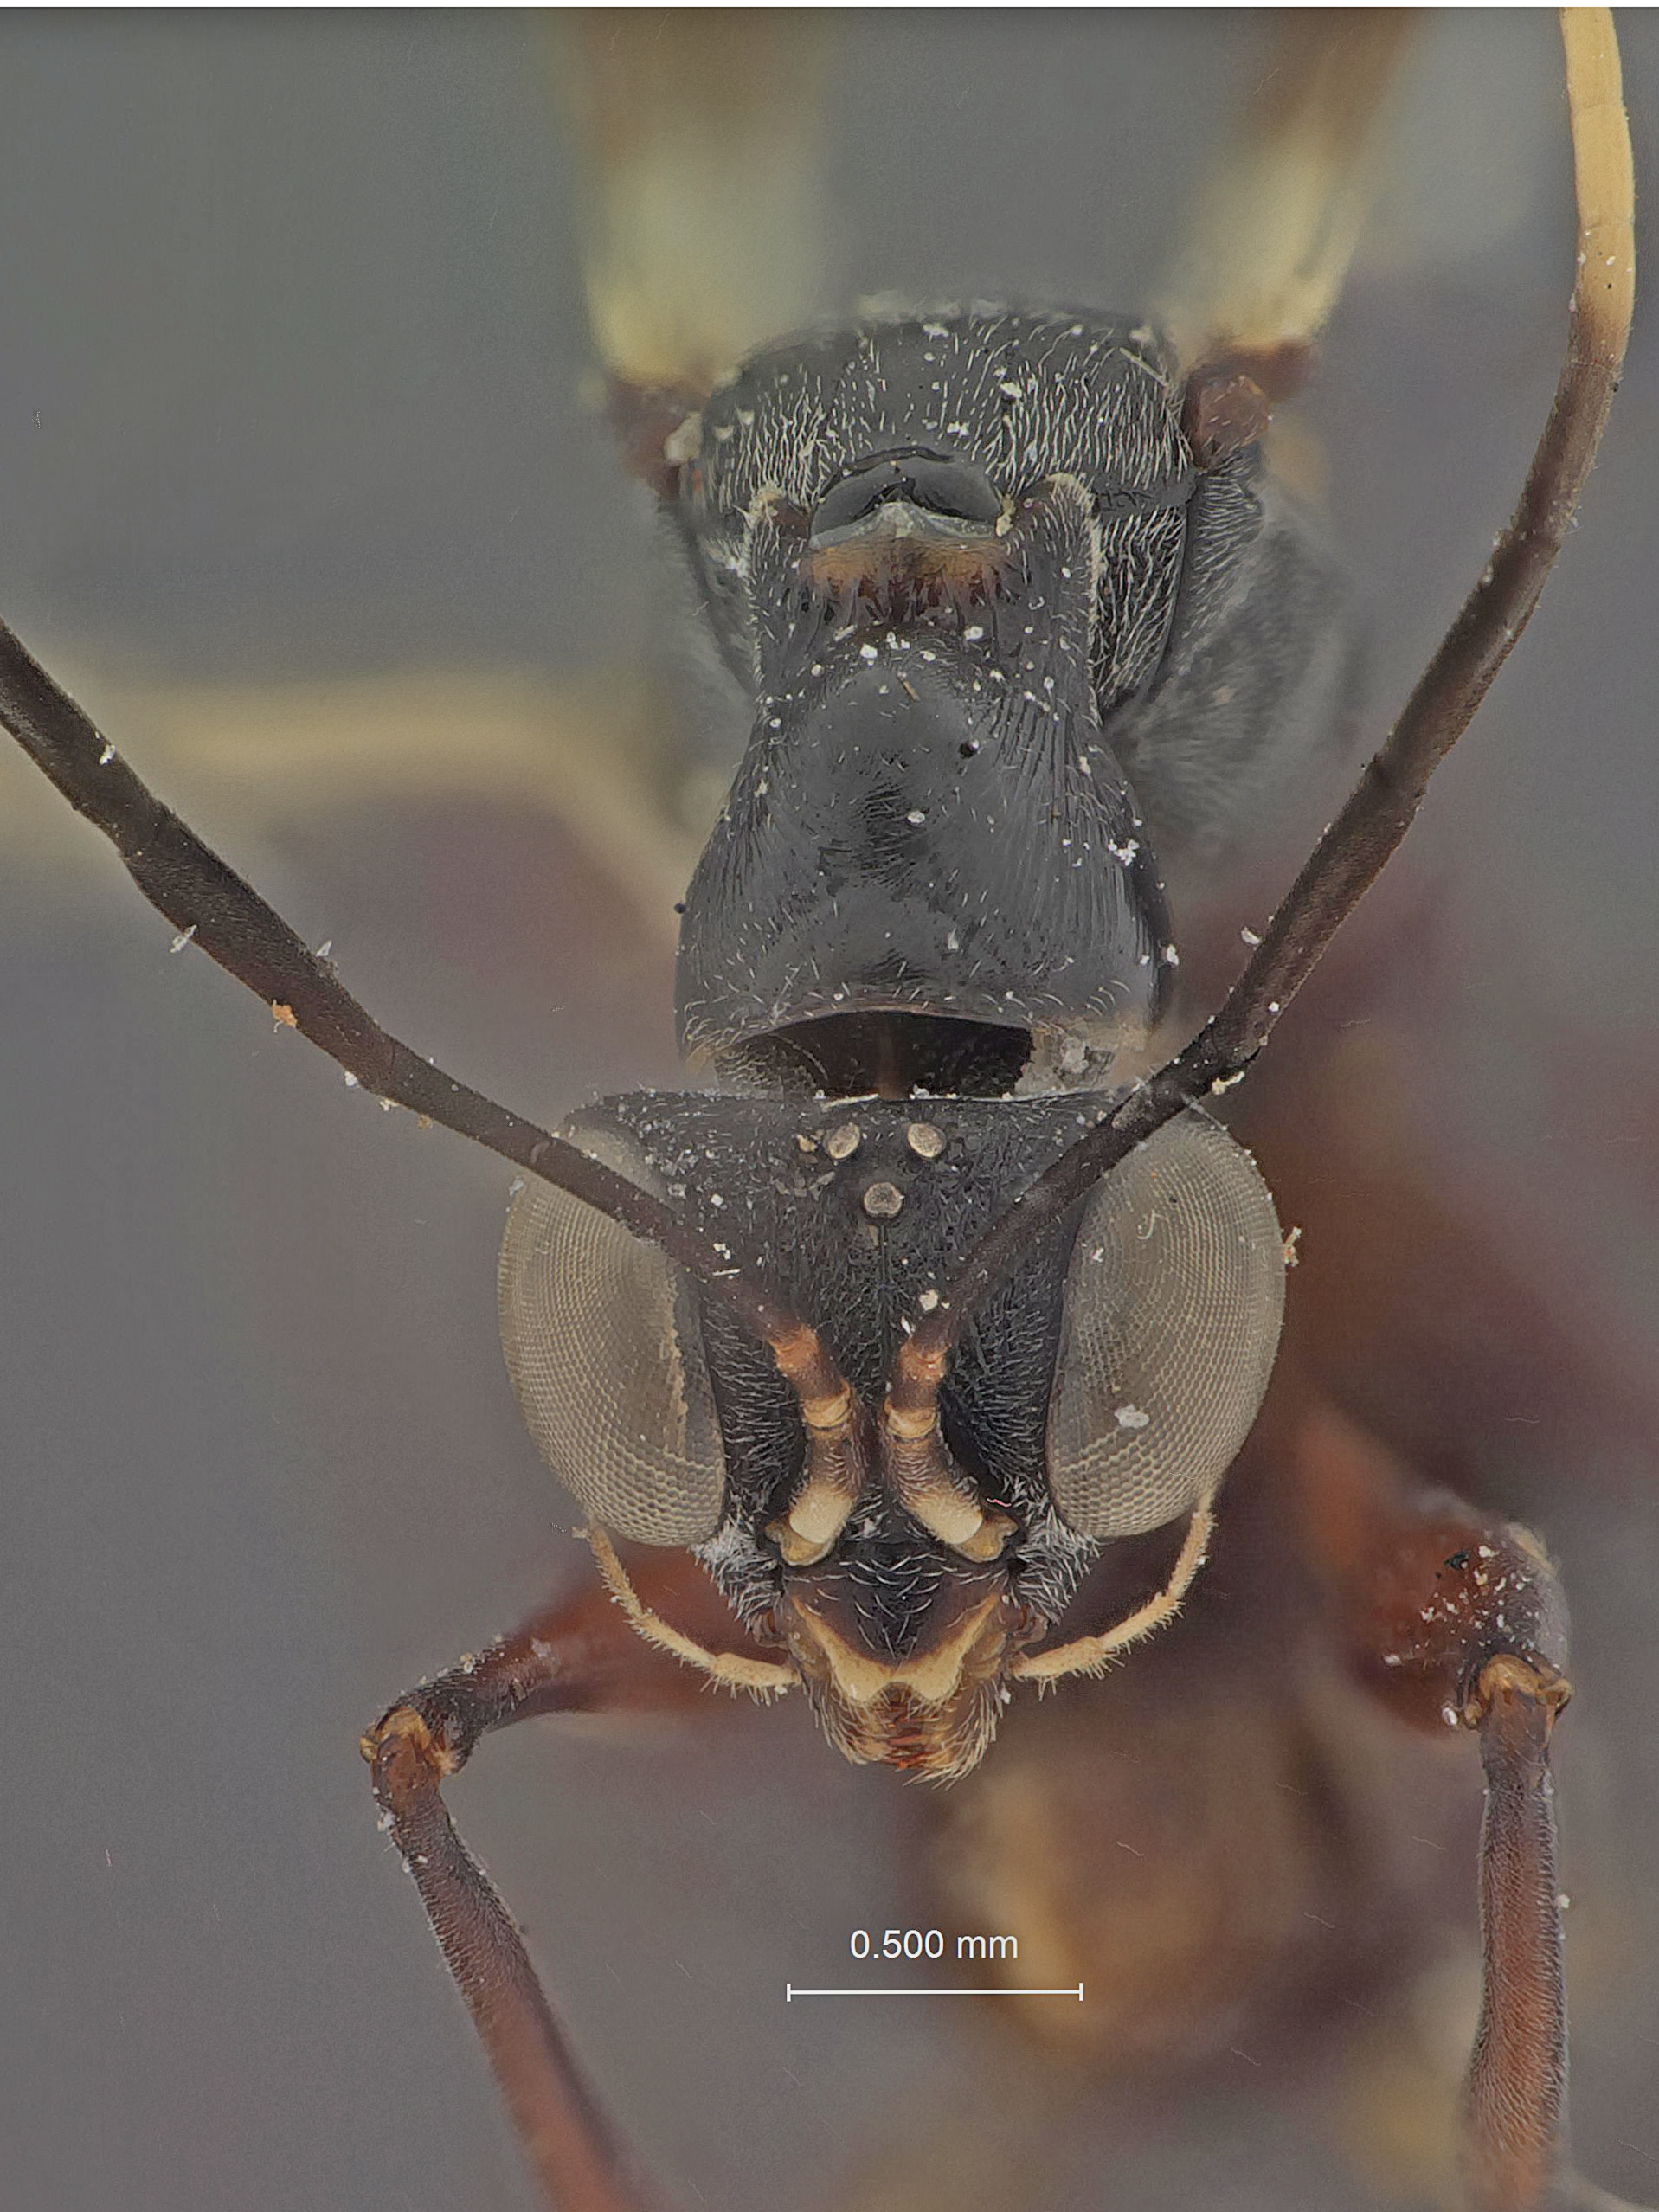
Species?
Dryinus browni
